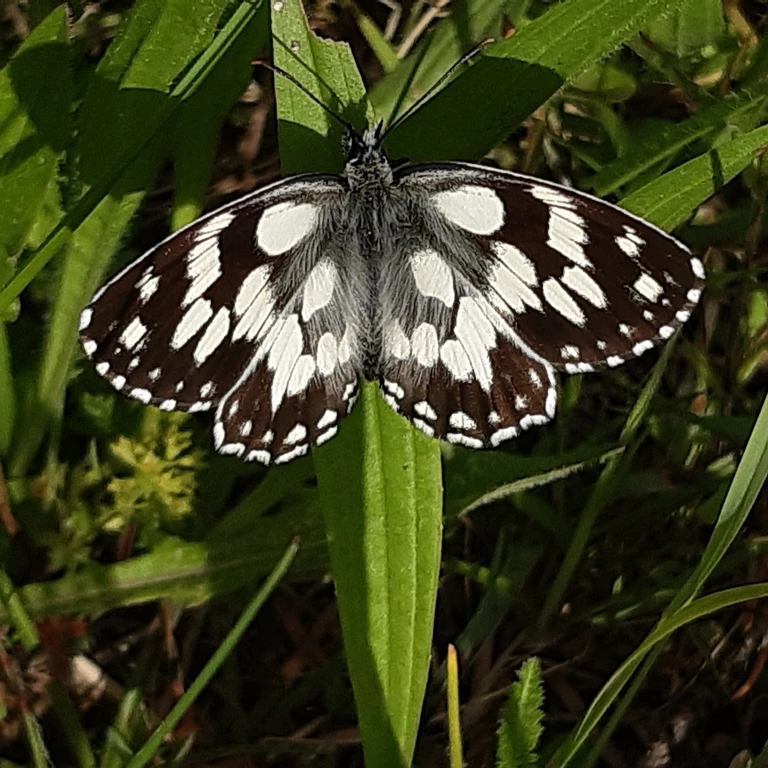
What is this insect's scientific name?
Melanargia galathea
